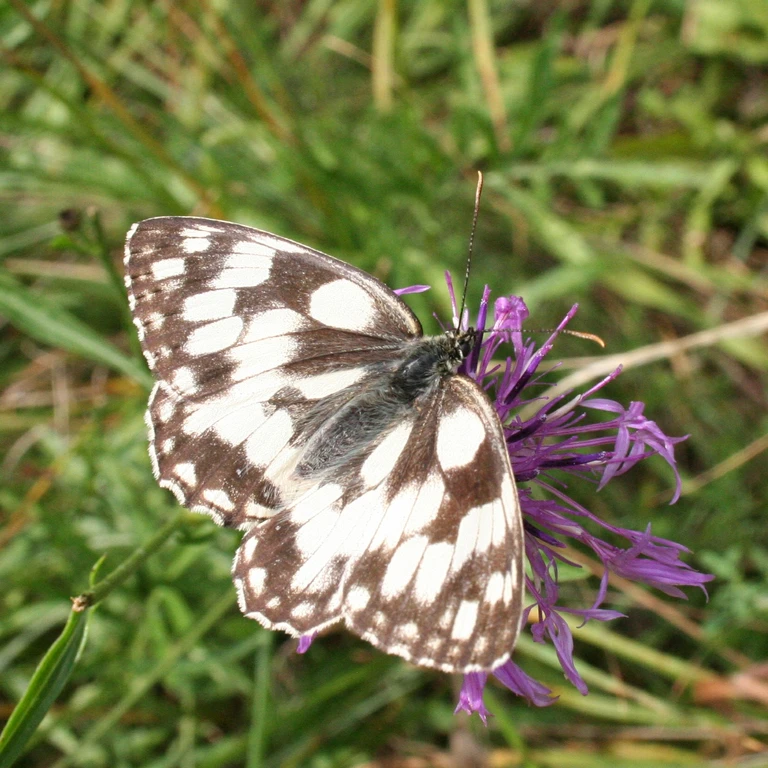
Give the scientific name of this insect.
Melanargia galathea
